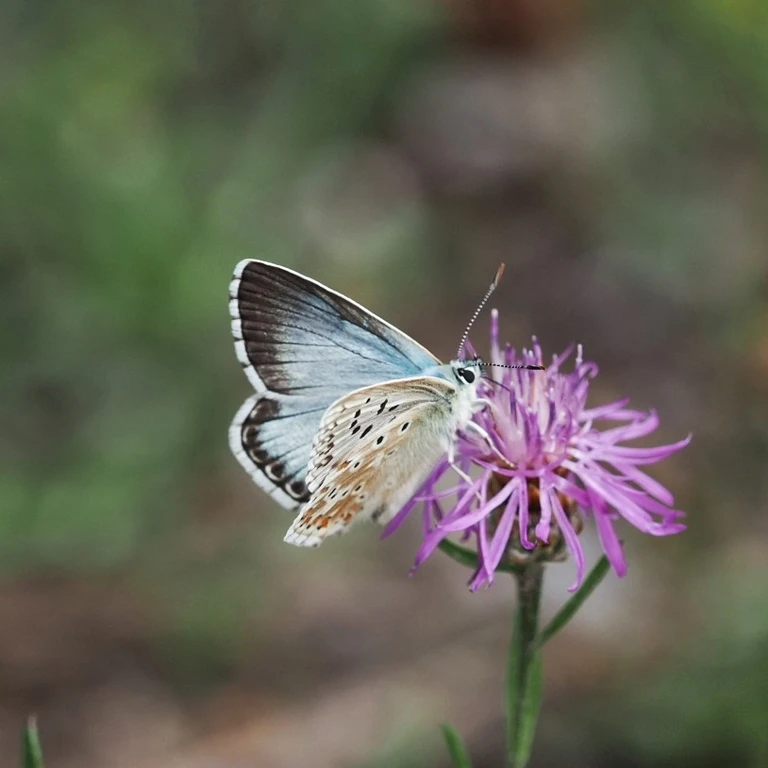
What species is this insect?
Lysandra coridon
